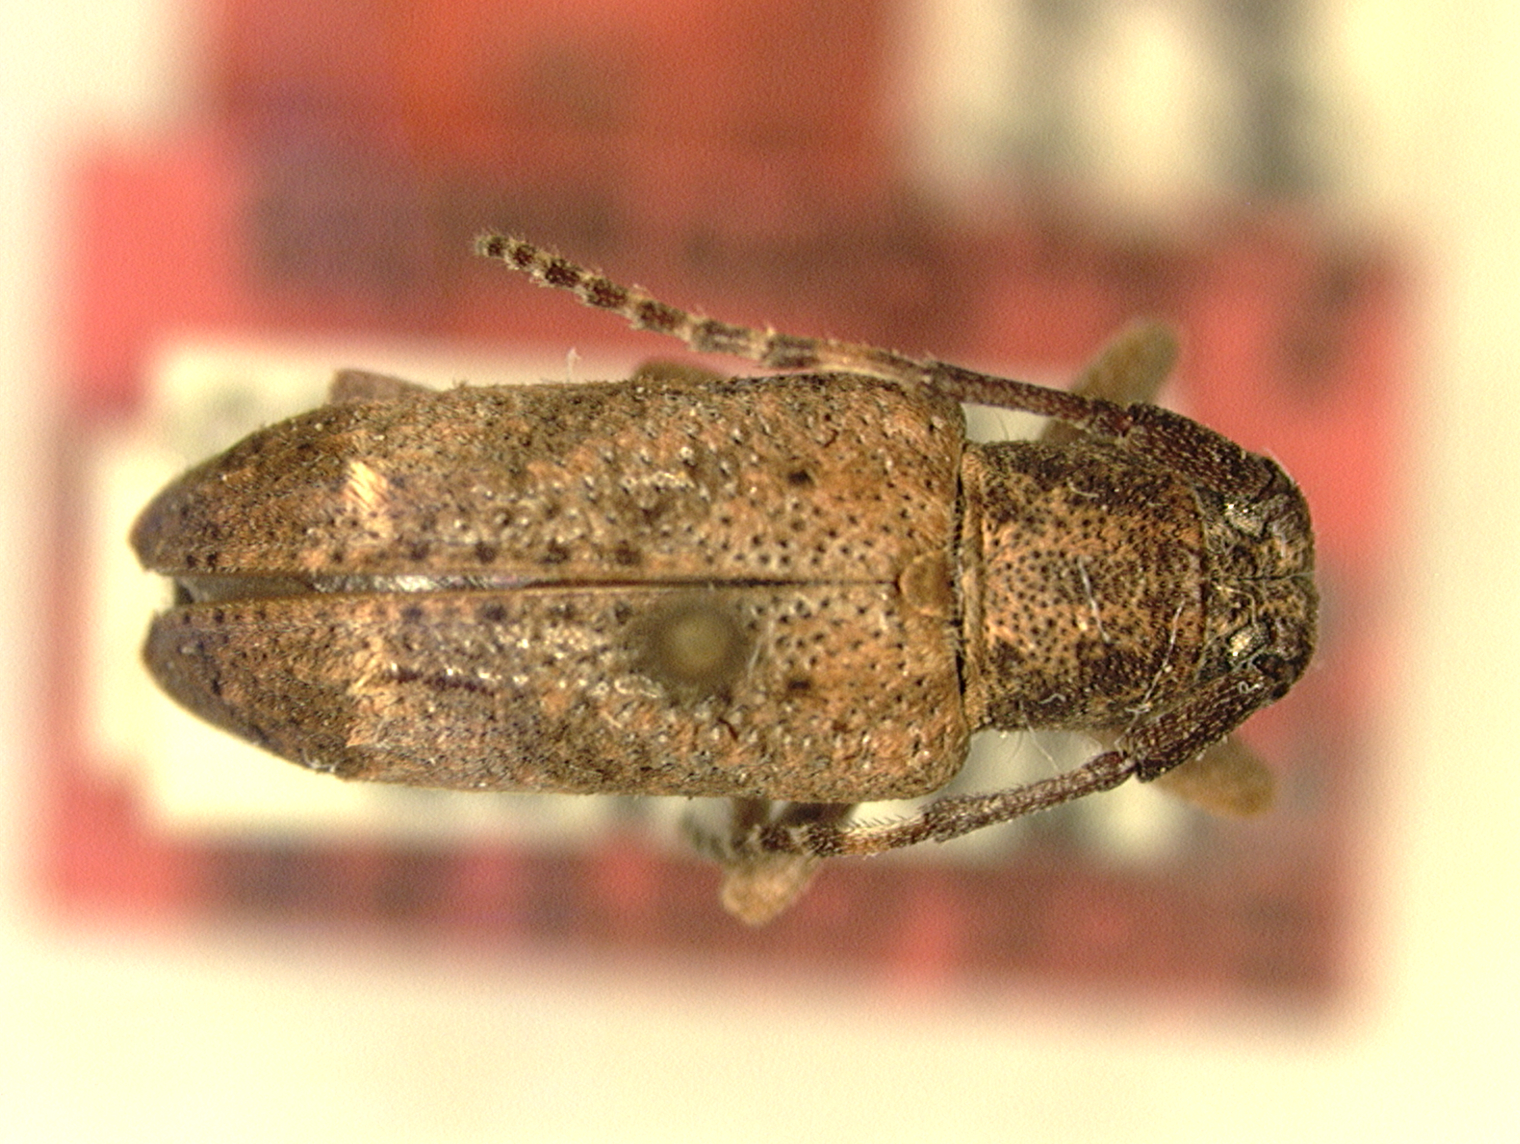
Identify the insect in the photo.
Pterolophia arctofasciata
